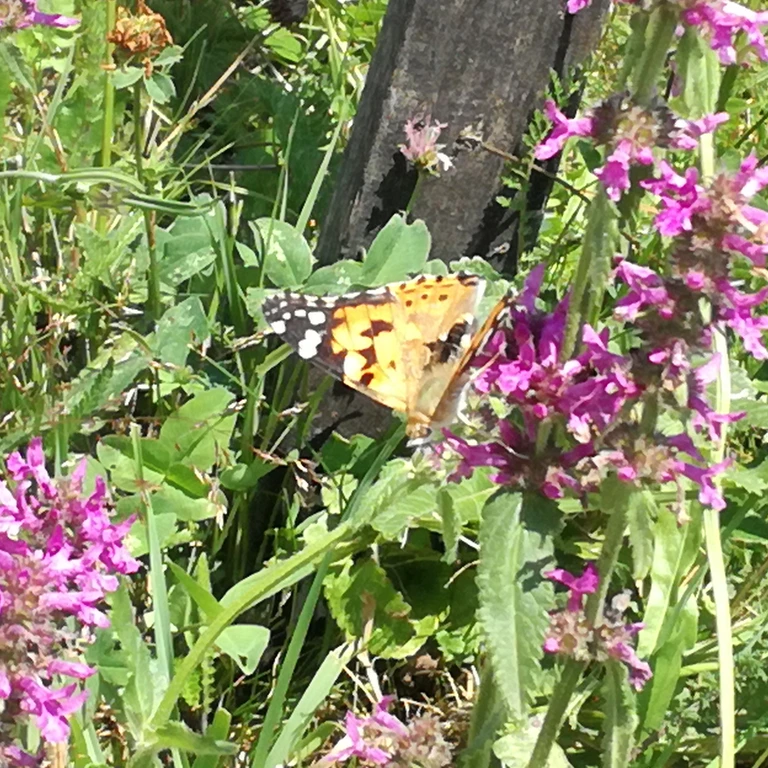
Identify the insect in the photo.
Vanessa cardui
